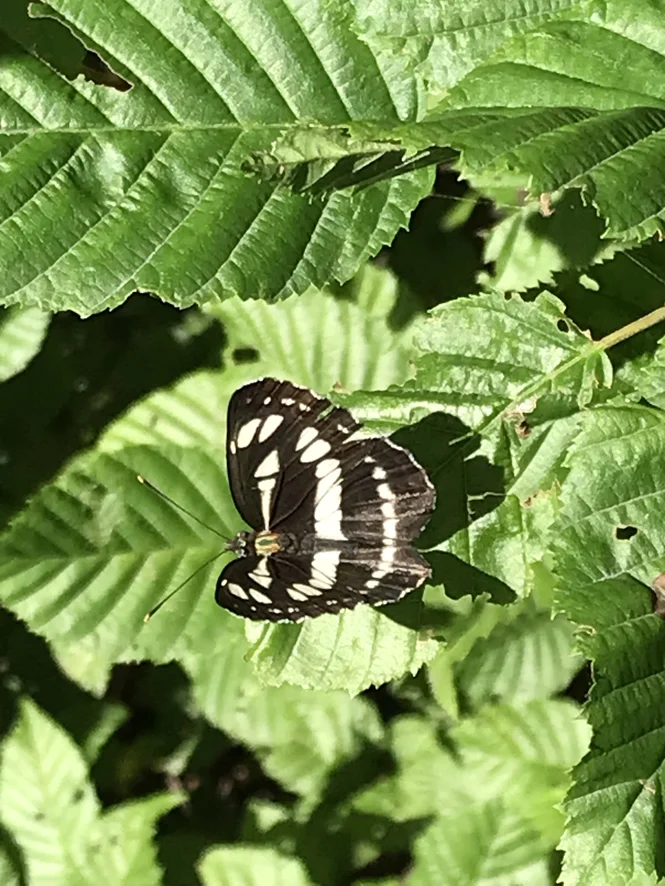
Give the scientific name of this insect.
Neptis sappho
